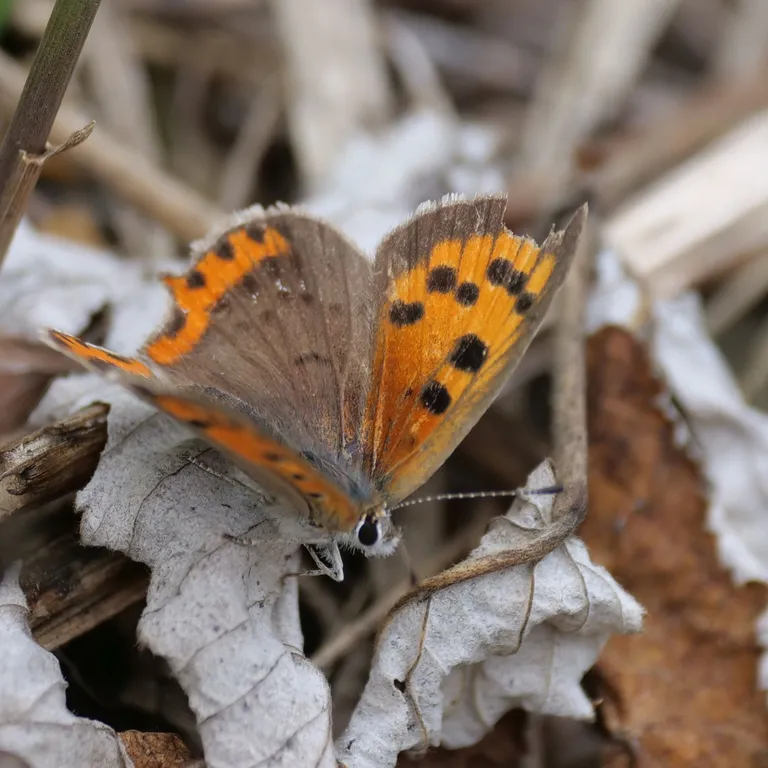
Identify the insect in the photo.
Lycaena phlaeas
